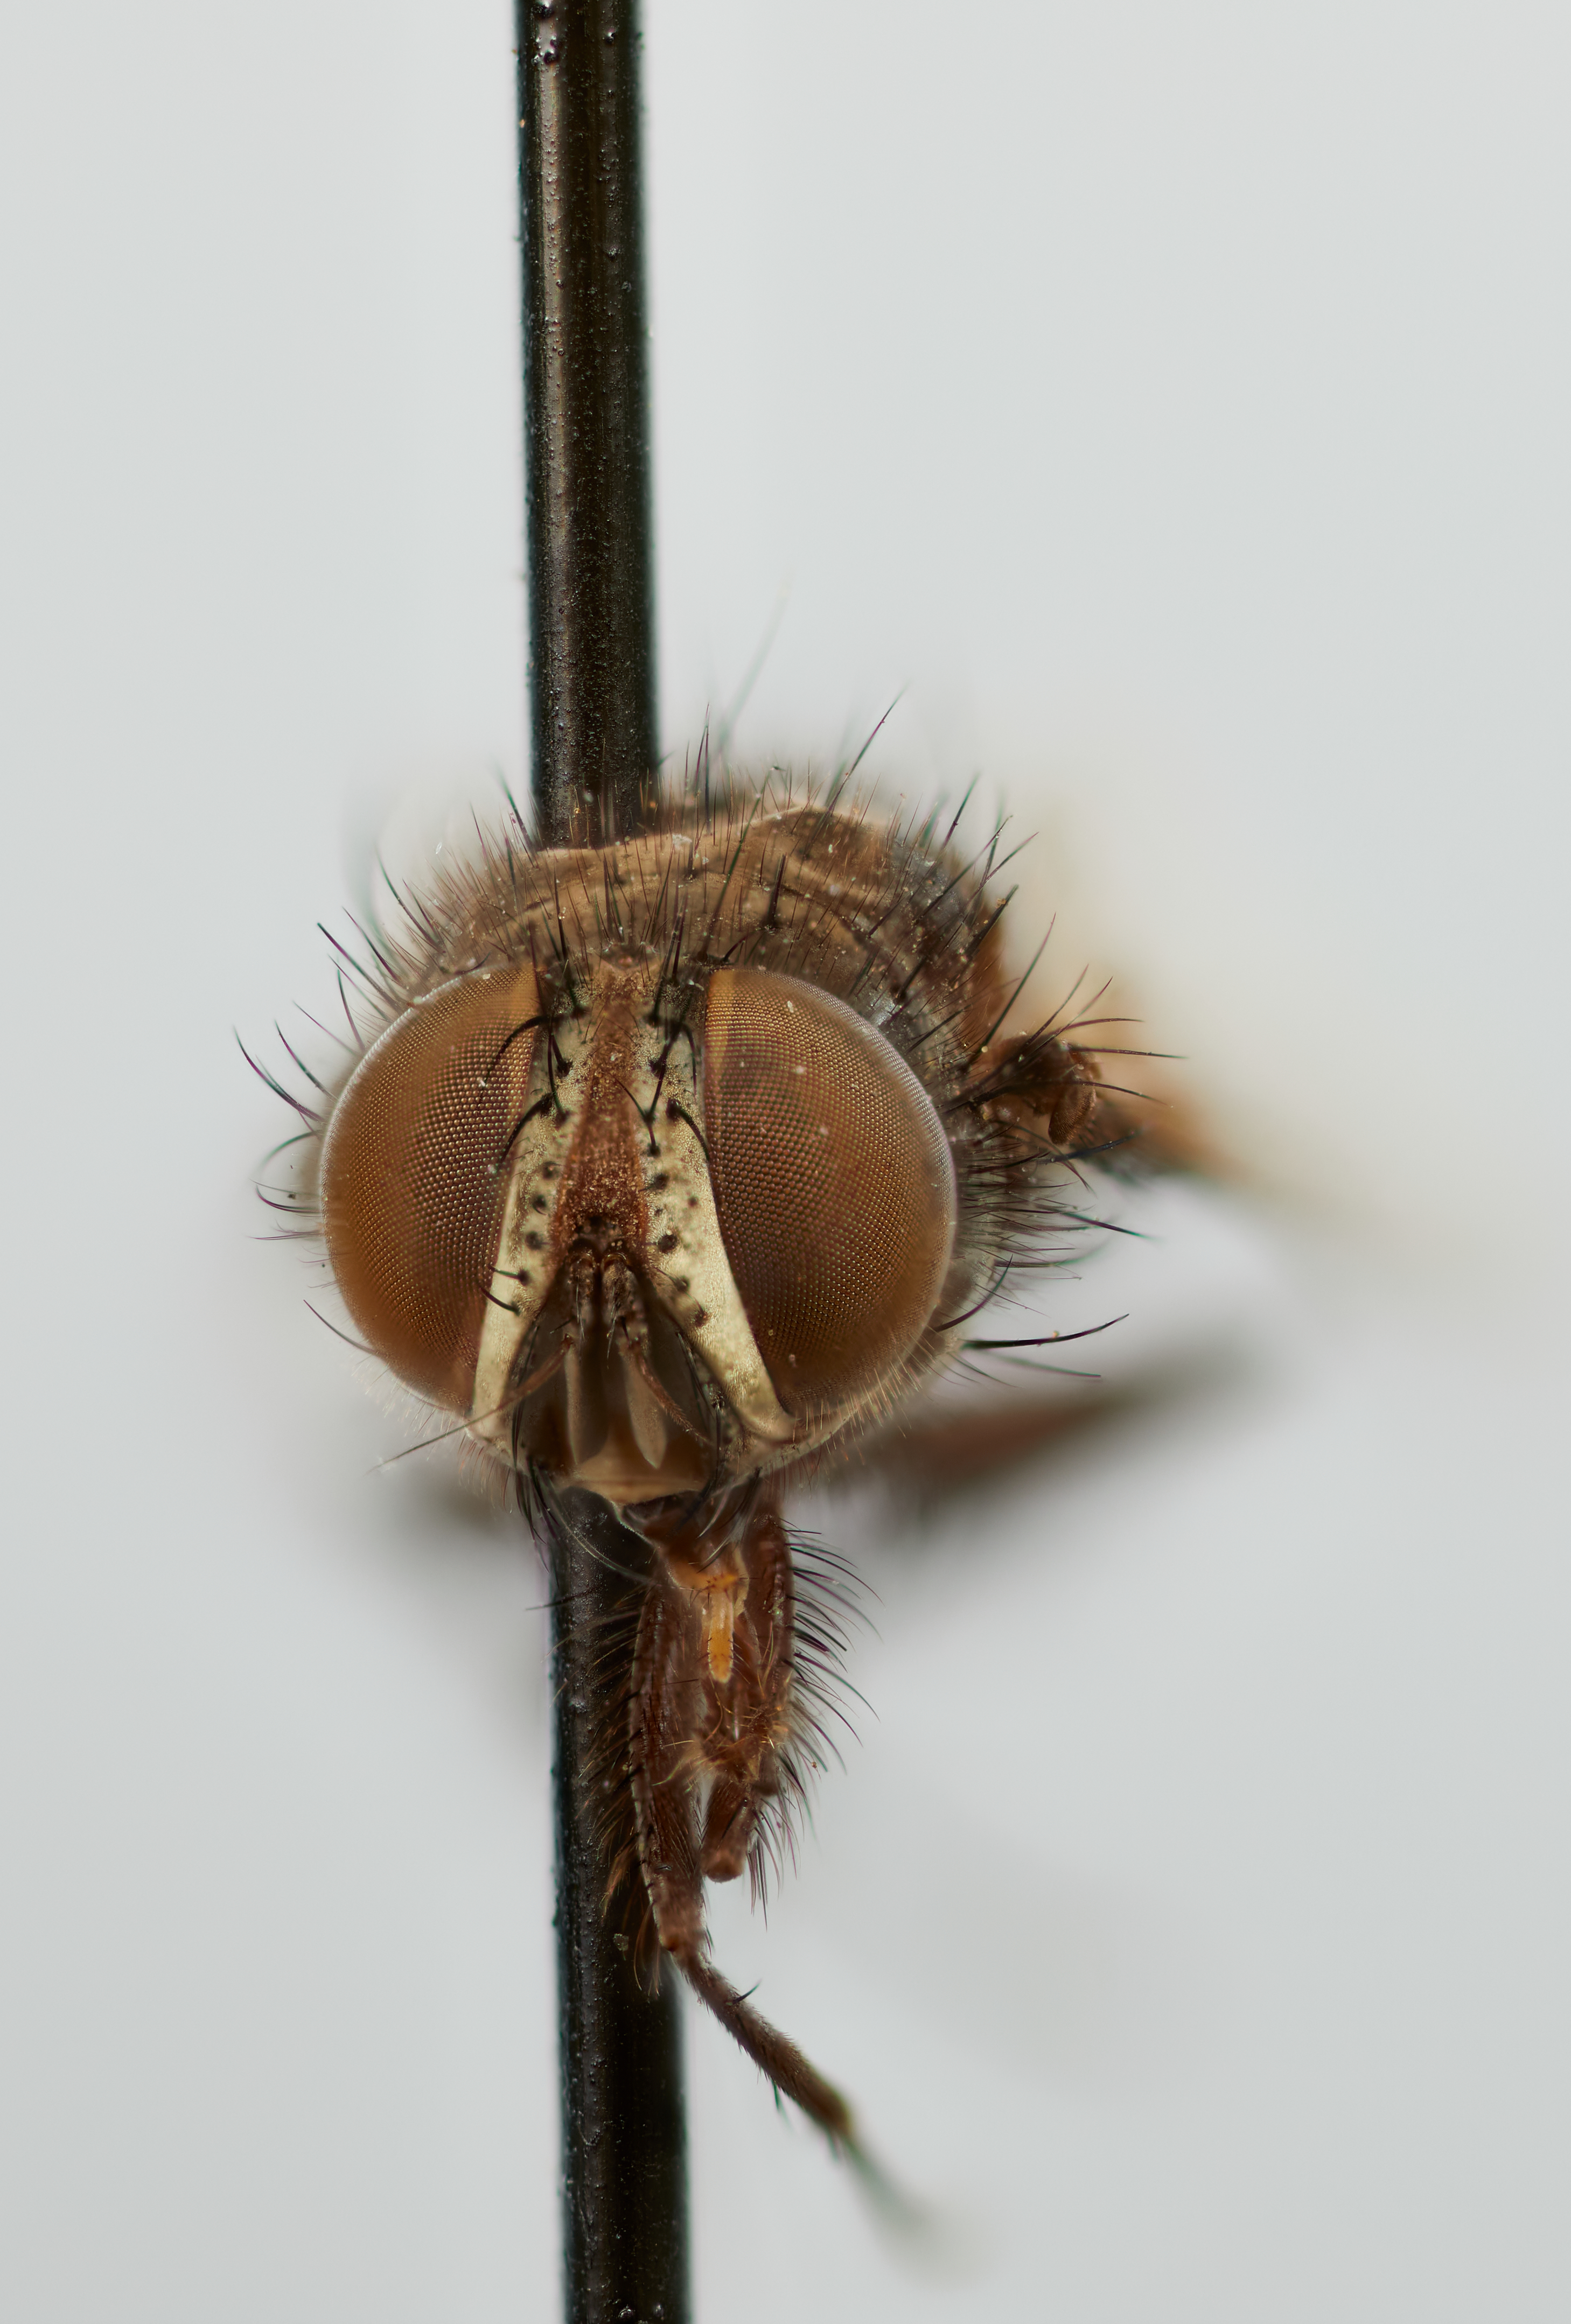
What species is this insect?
Stomatolydella infernalis
